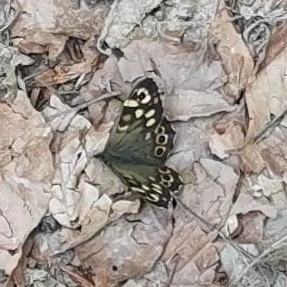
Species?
Pararge aegeria
